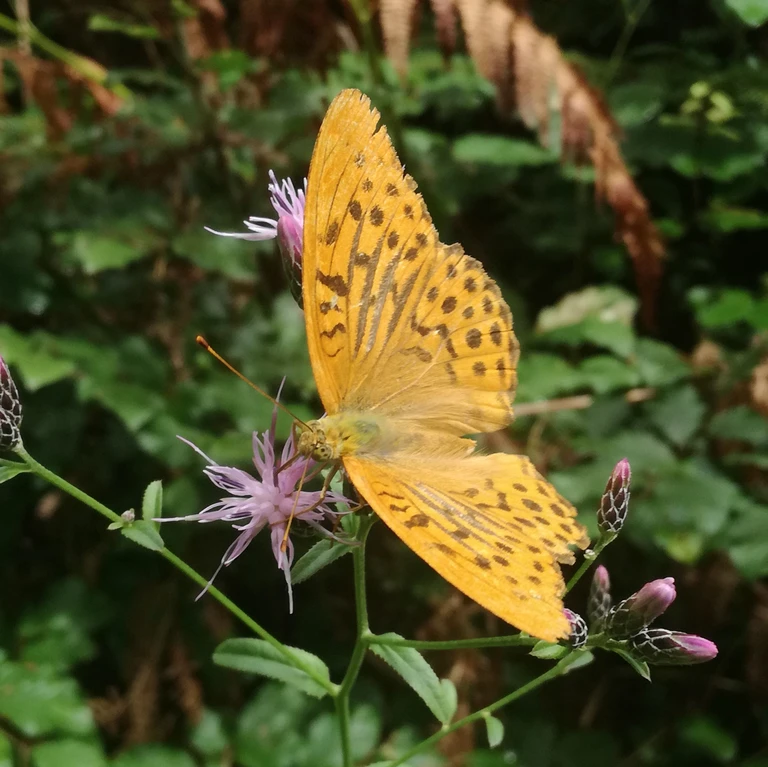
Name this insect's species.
Argynnis paphia
